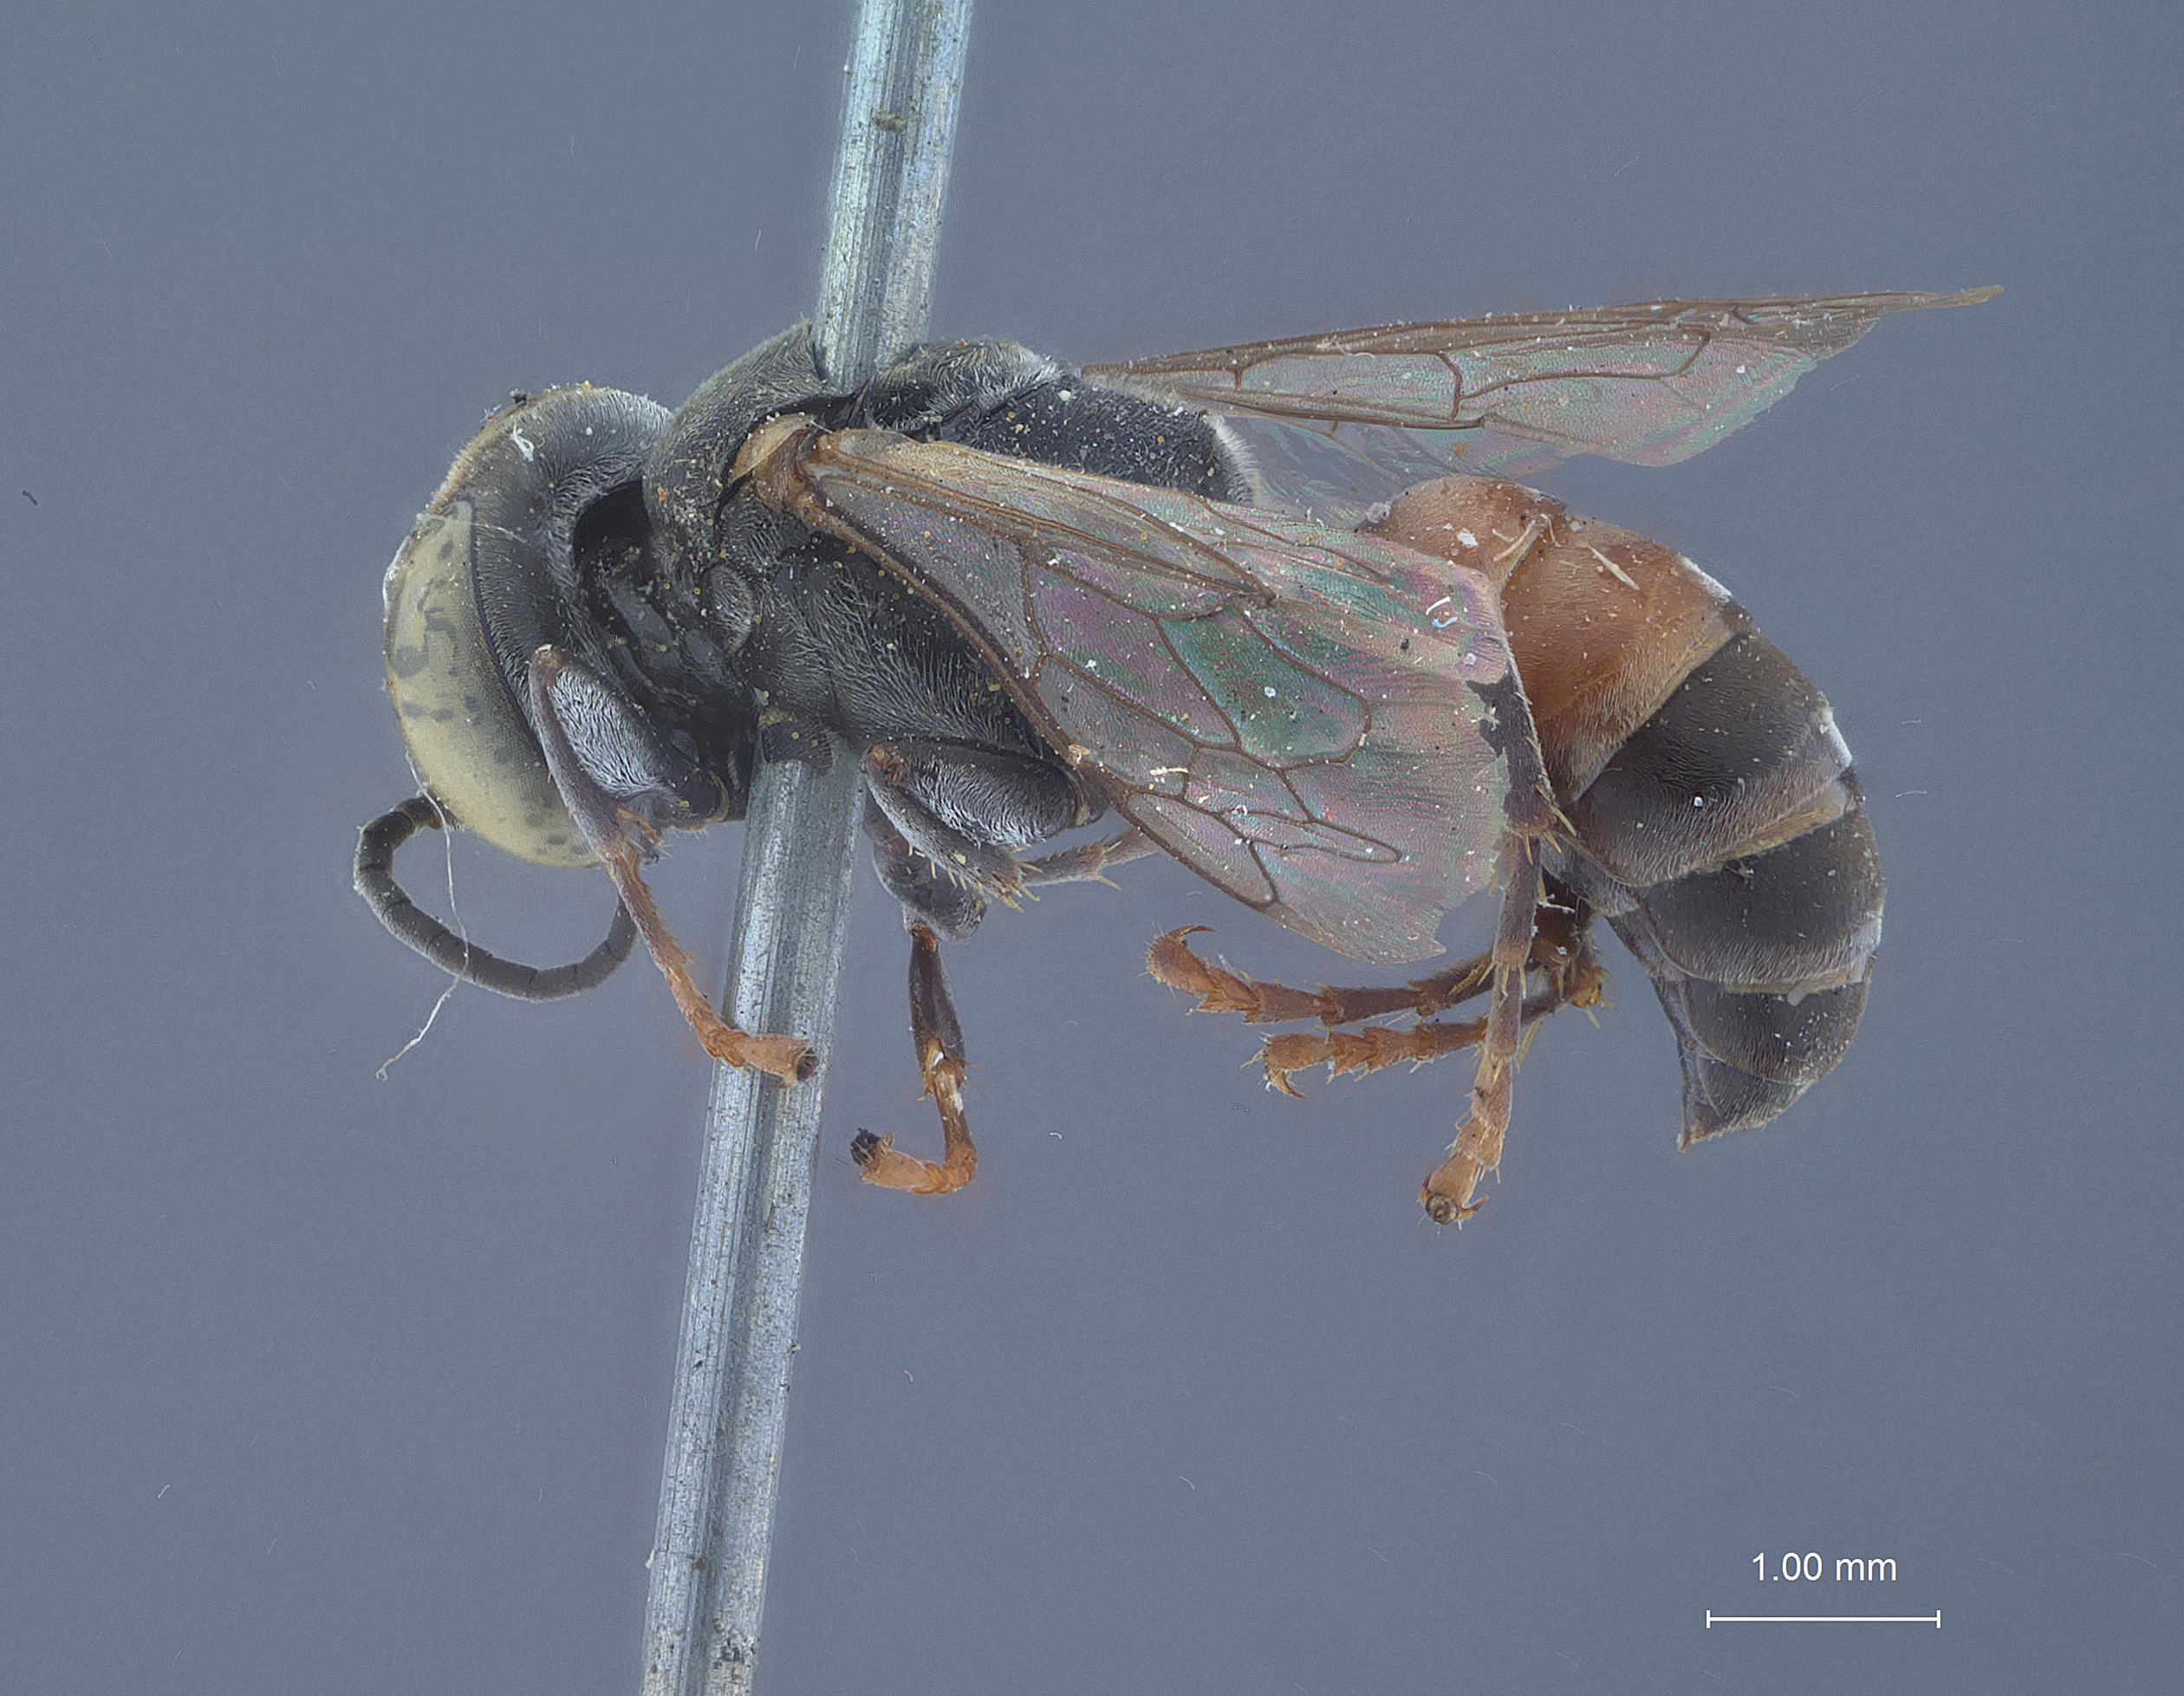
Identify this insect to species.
Tachysphex opwanus
